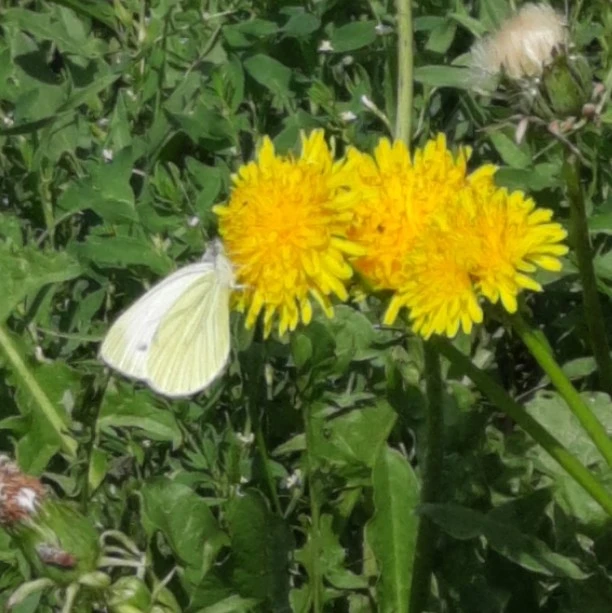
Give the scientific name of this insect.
Pieris napi
